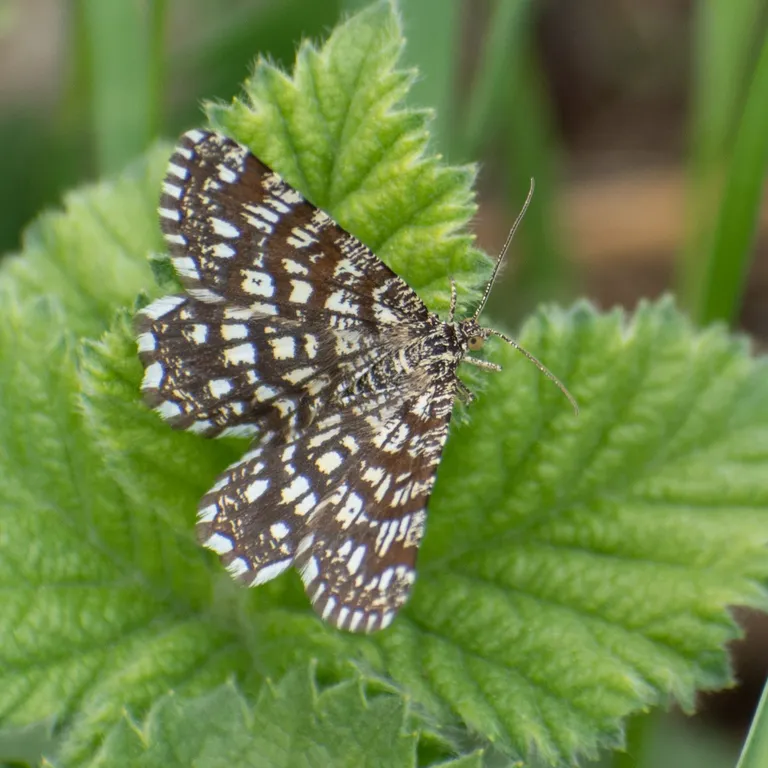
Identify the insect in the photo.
Chiasmia clathrata
